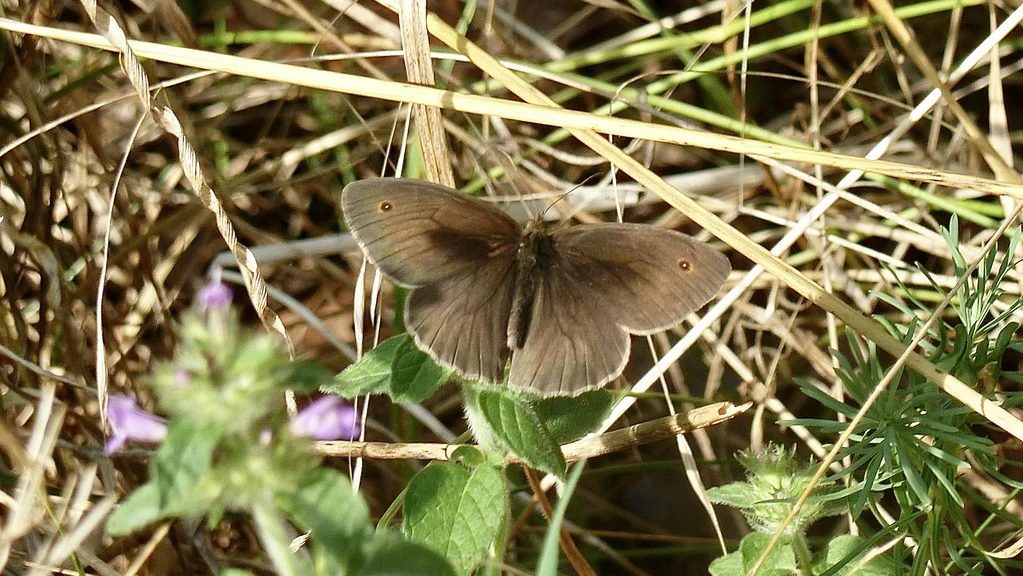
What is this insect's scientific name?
Maniola jurtina
